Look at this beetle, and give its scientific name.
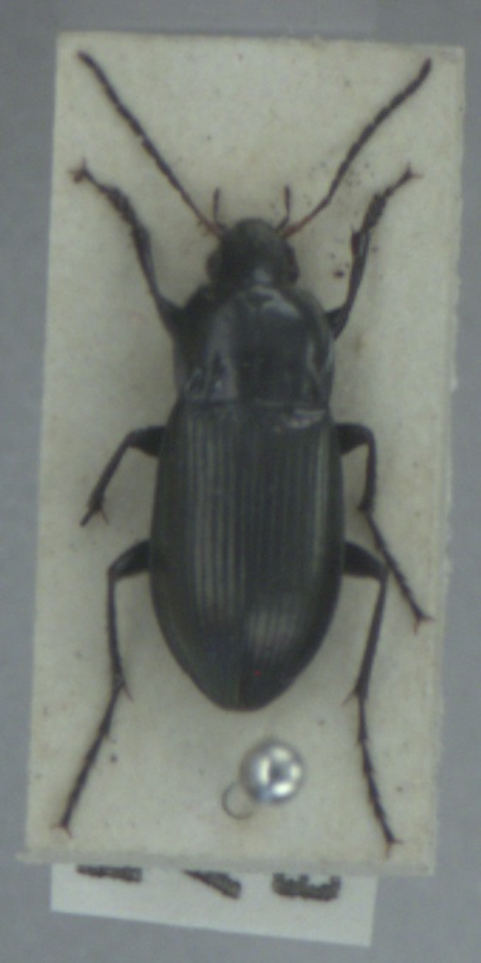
Poecilus versicolor
